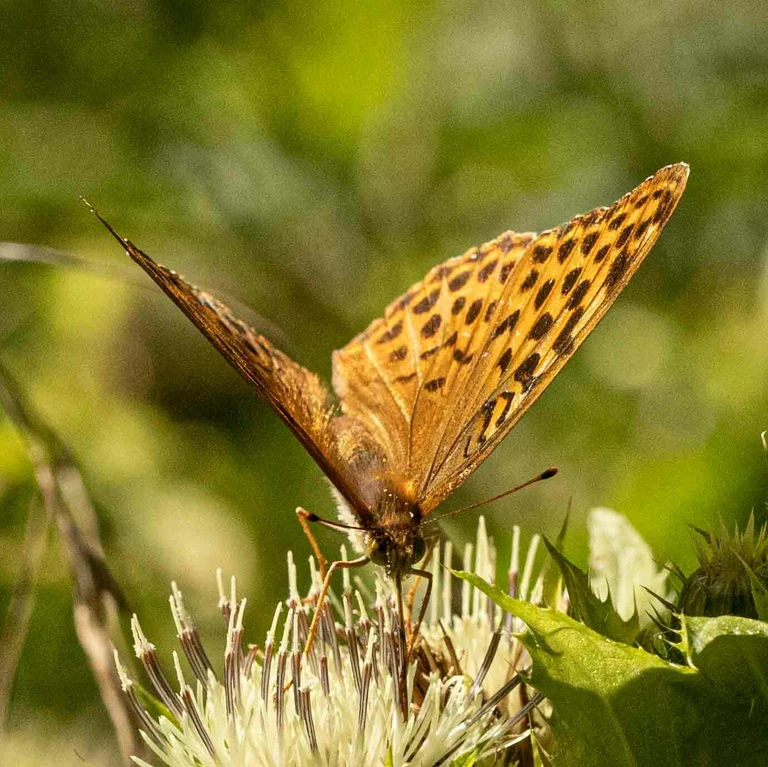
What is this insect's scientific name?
Argynnis paphia
